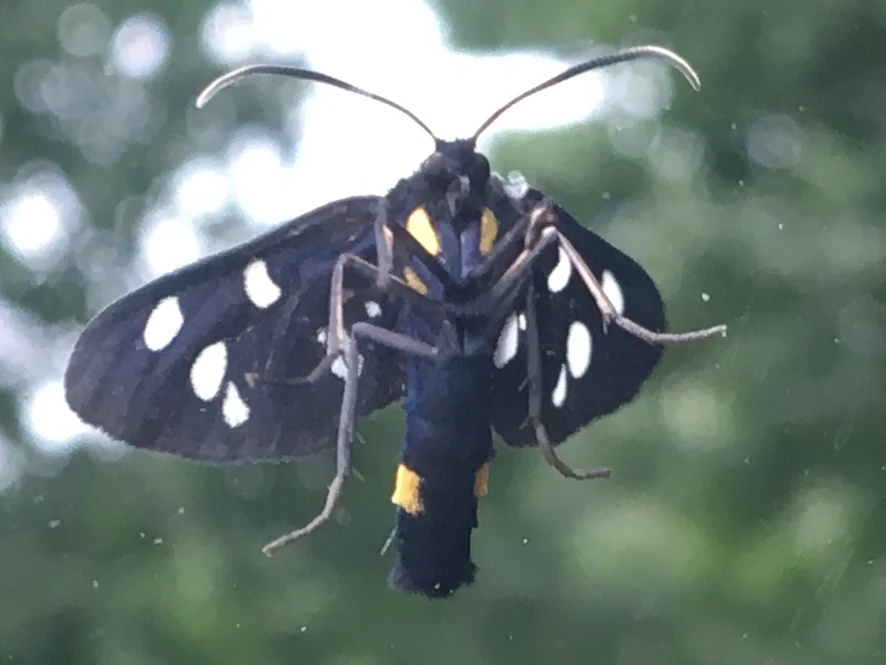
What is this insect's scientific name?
Amata phegea
